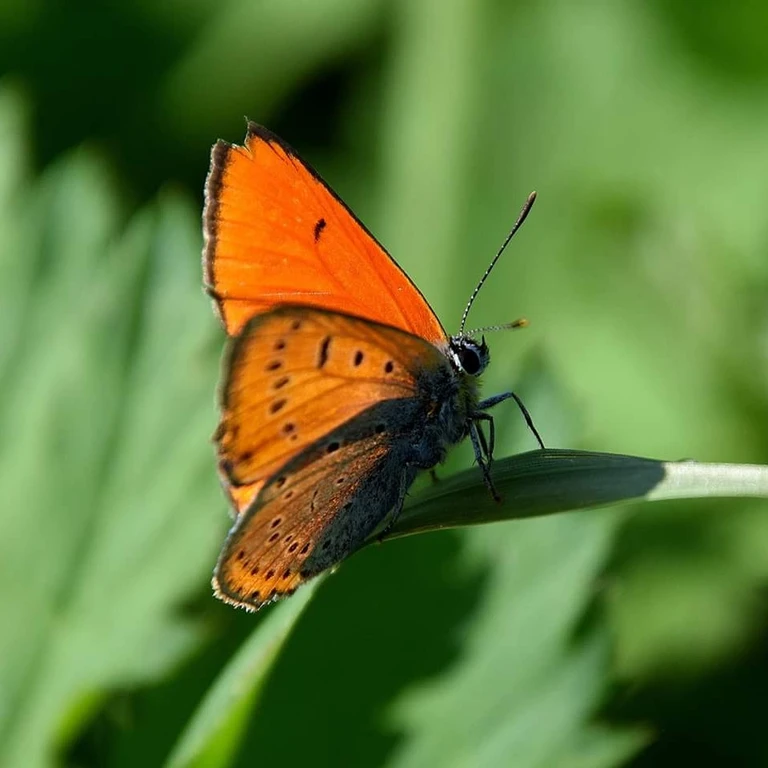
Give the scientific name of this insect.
Lycaena dispar
